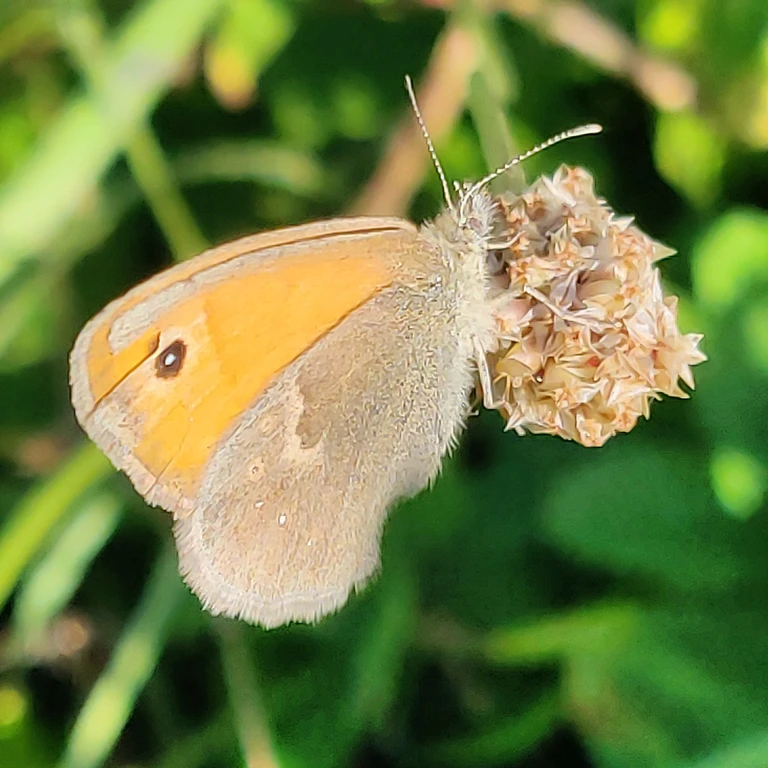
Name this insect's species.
Coenonympha pamphilus
